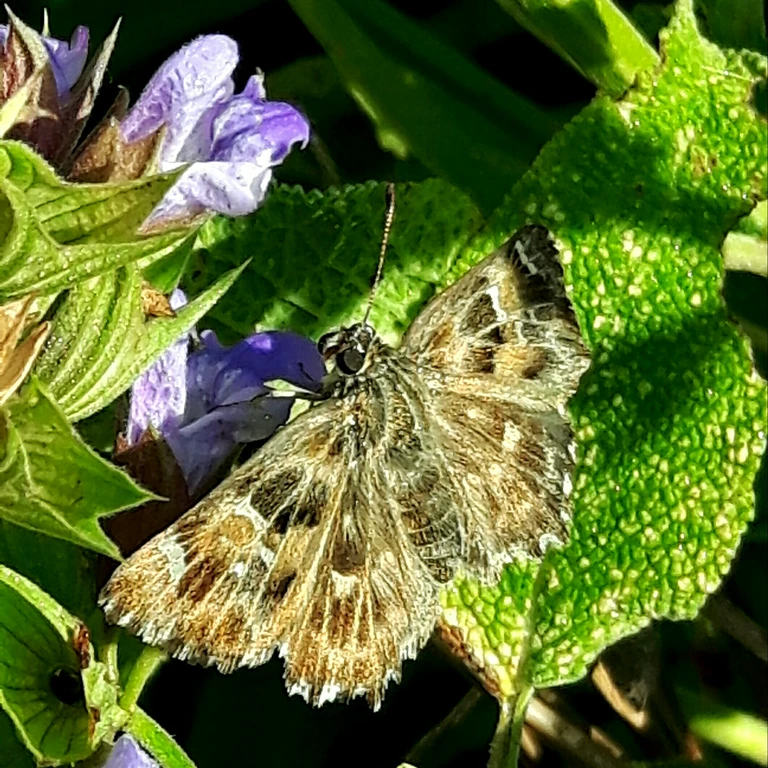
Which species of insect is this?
Carcharodus alceae
